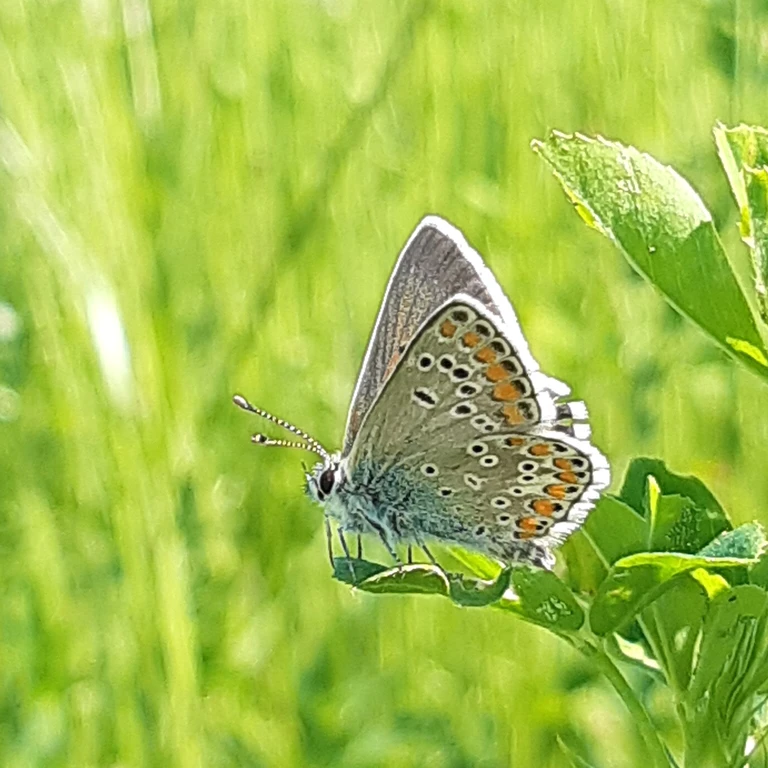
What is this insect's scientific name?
Aricia agestis/artaxerxes
